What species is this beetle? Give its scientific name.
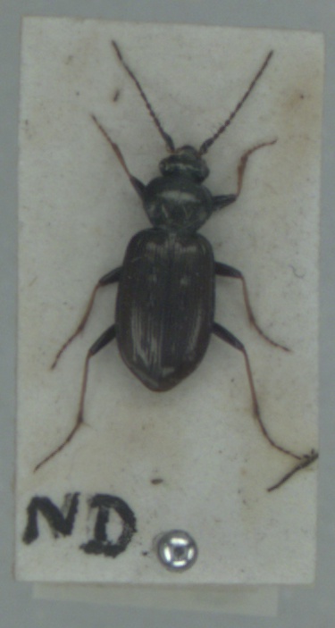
Loricera pilicornis
